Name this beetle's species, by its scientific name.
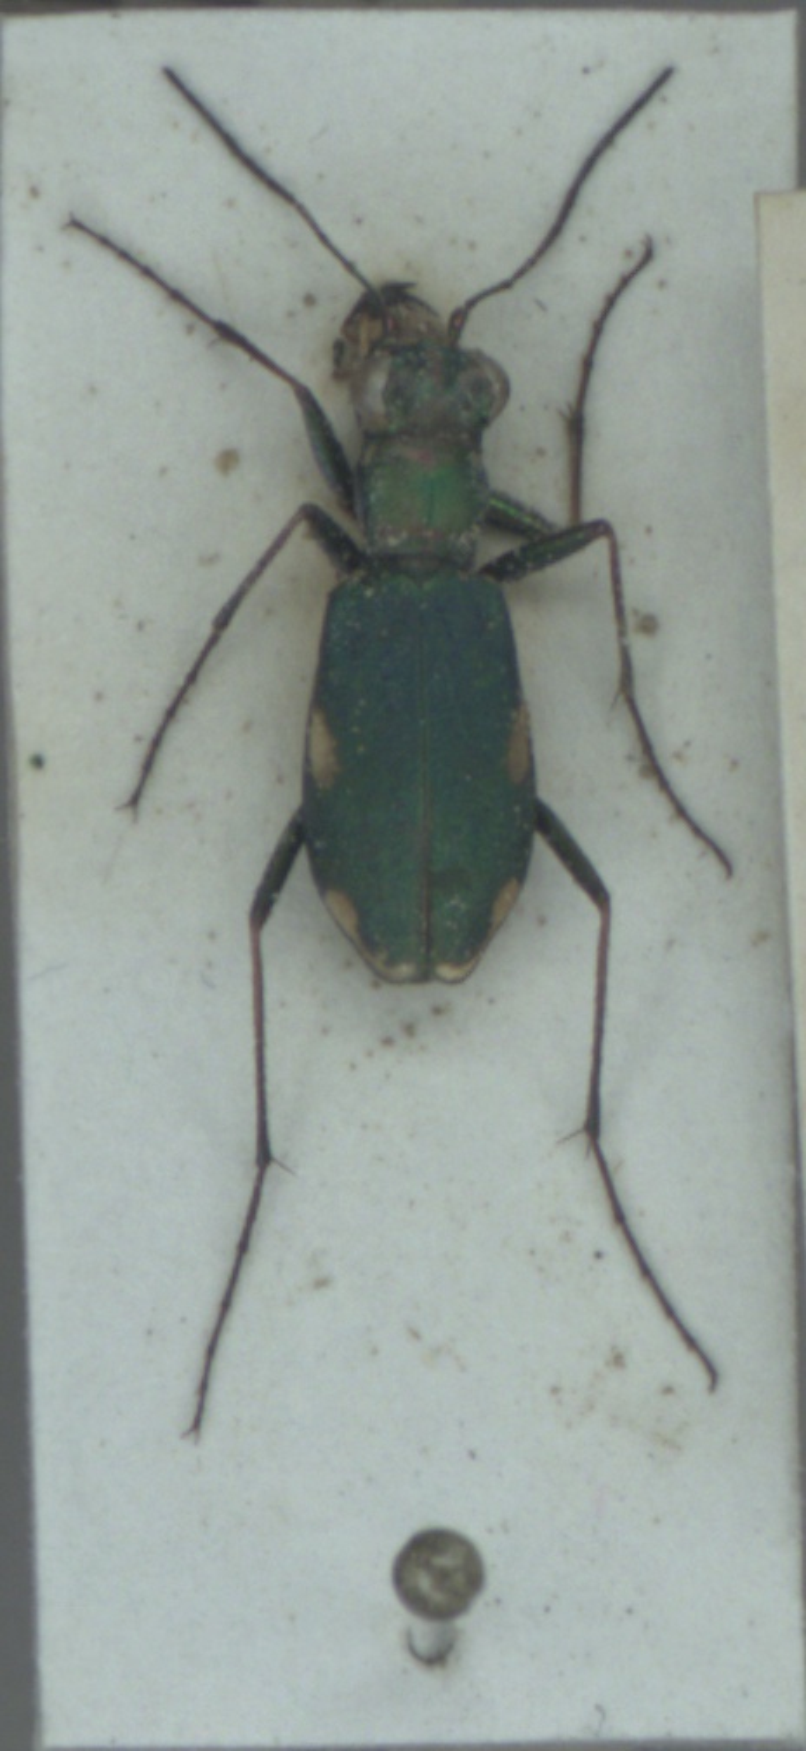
Cylindera germanica
